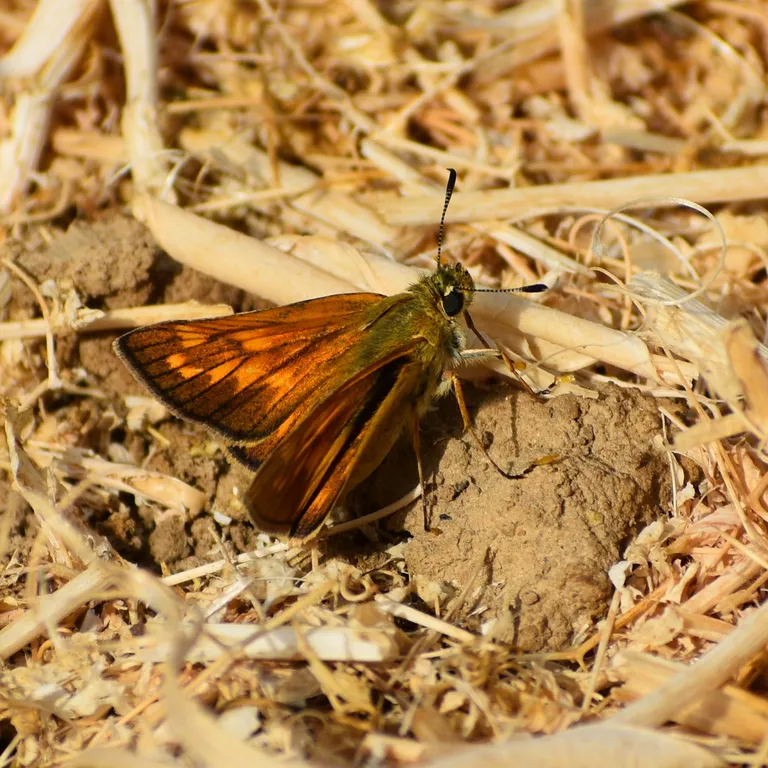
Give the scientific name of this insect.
Ochlodes sylvanus (also Ochlodes venata)
